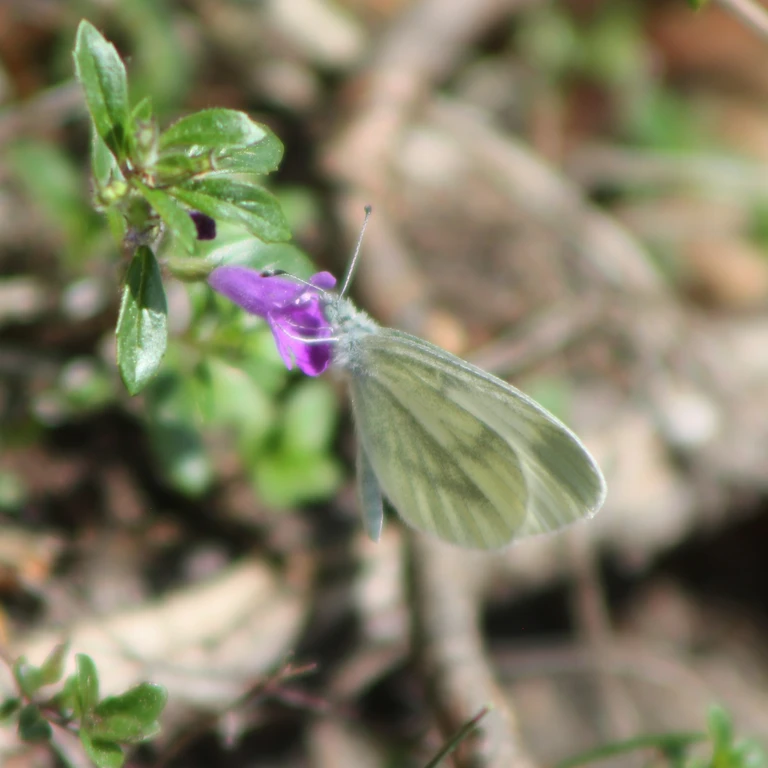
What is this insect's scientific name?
Leptidea sinapis/juvernica
